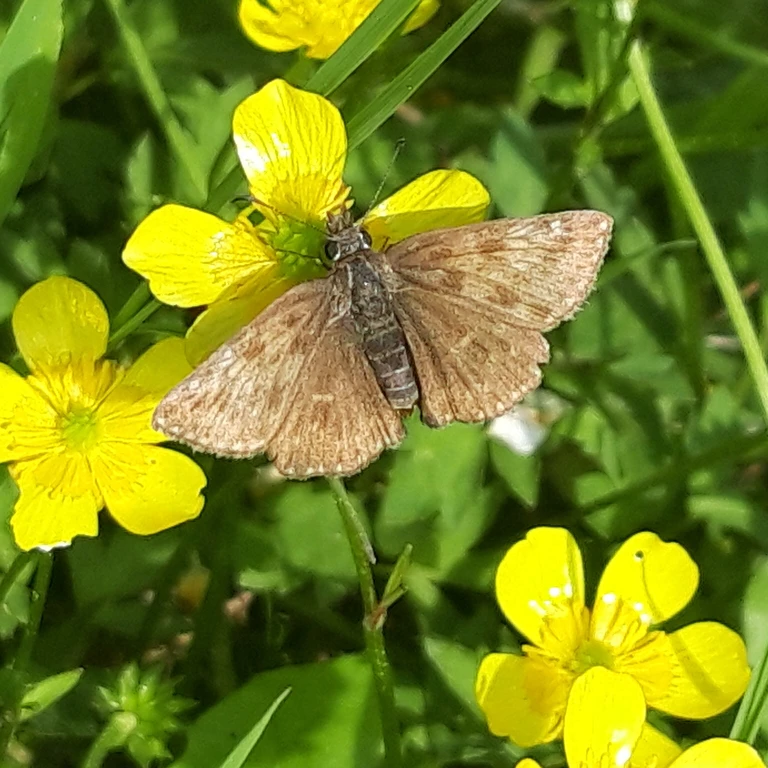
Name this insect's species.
Erynnis tages
